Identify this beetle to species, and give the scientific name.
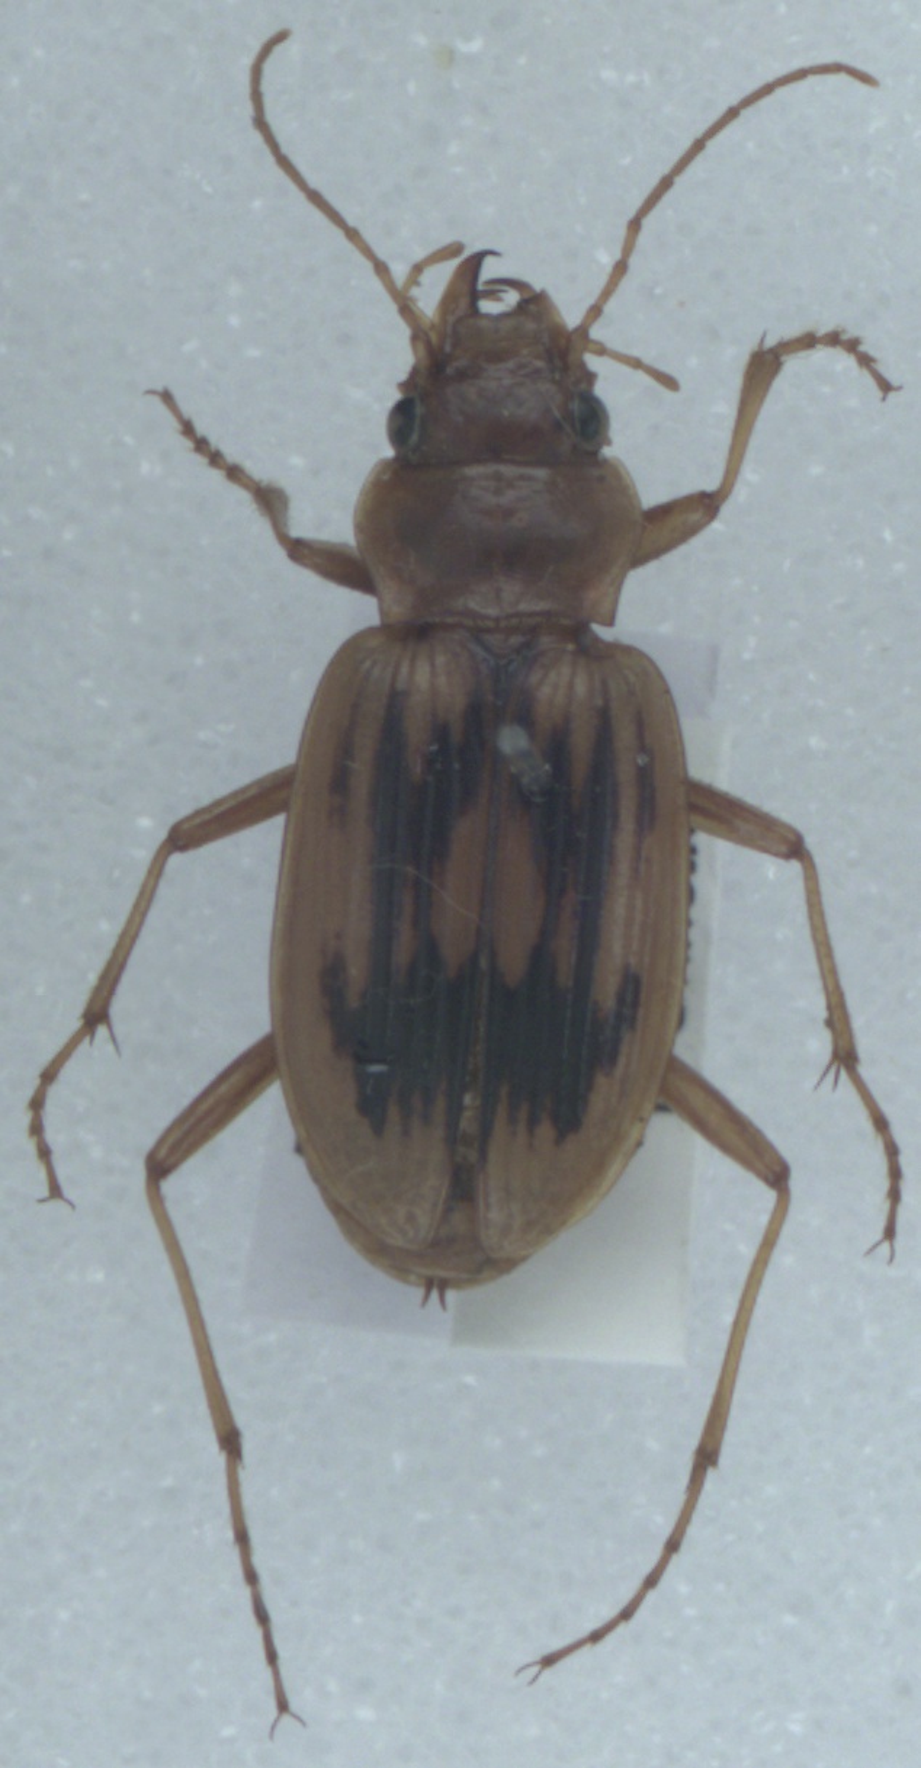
Nebria complanata
